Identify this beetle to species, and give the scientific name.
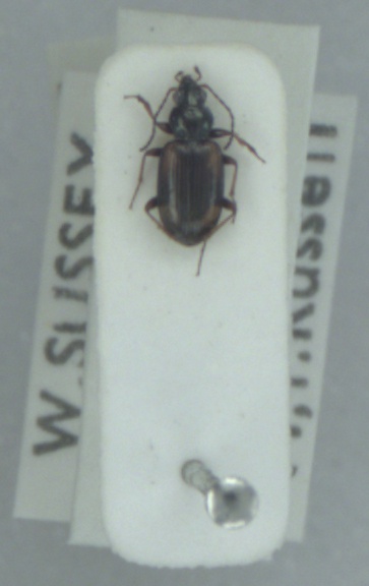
Bembidion bruxellense
